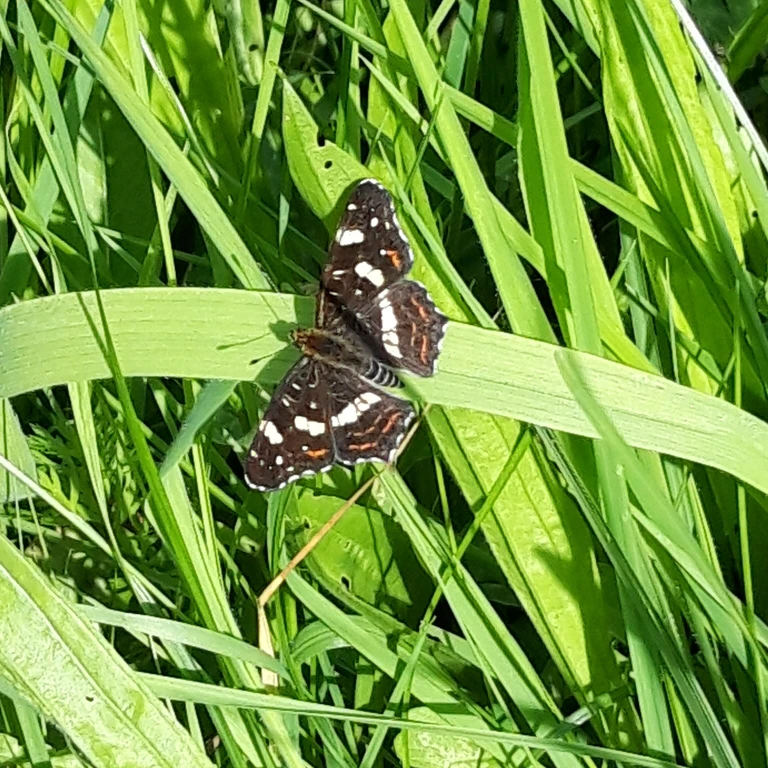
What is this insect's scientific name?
Araschnia levana
